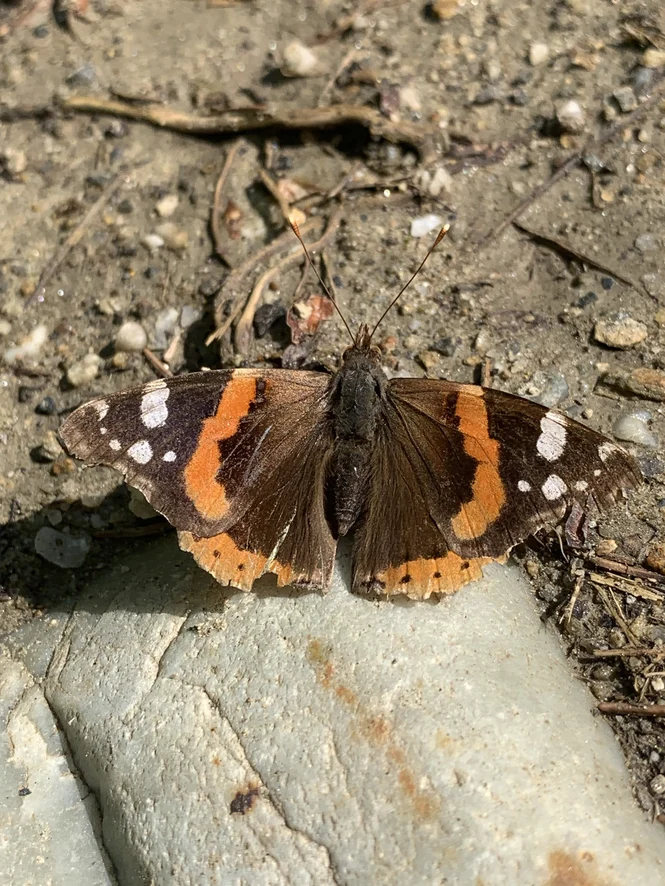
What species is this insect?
Vanessa atalanta
